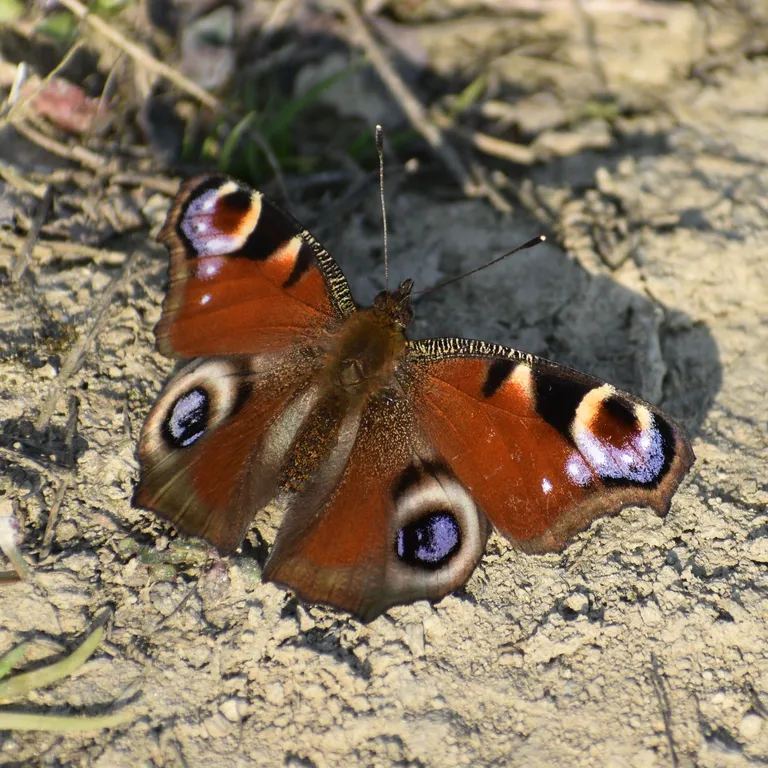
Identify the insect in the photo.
Aglais io
